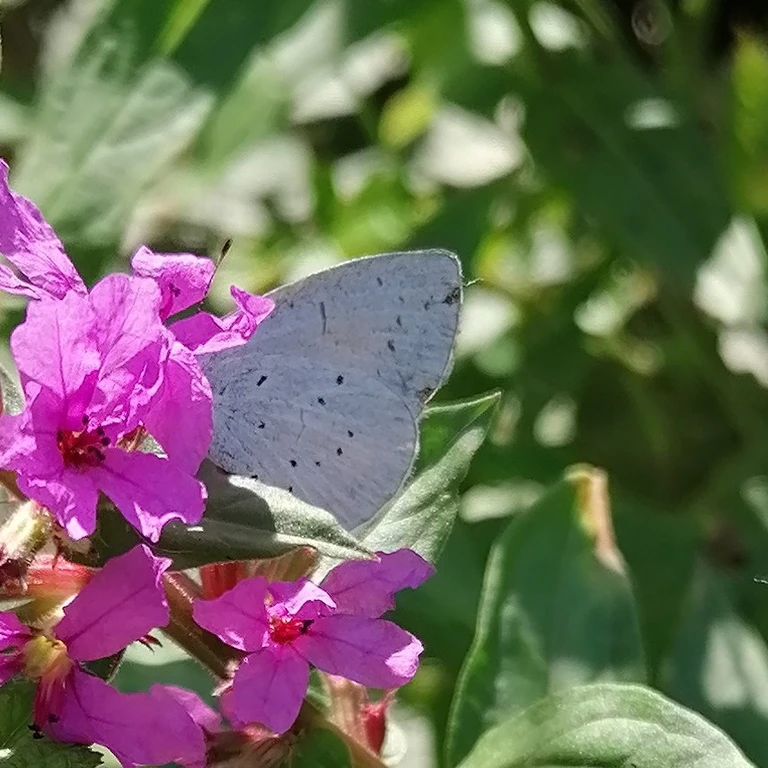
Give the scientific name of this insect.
Celastrina argiolus
